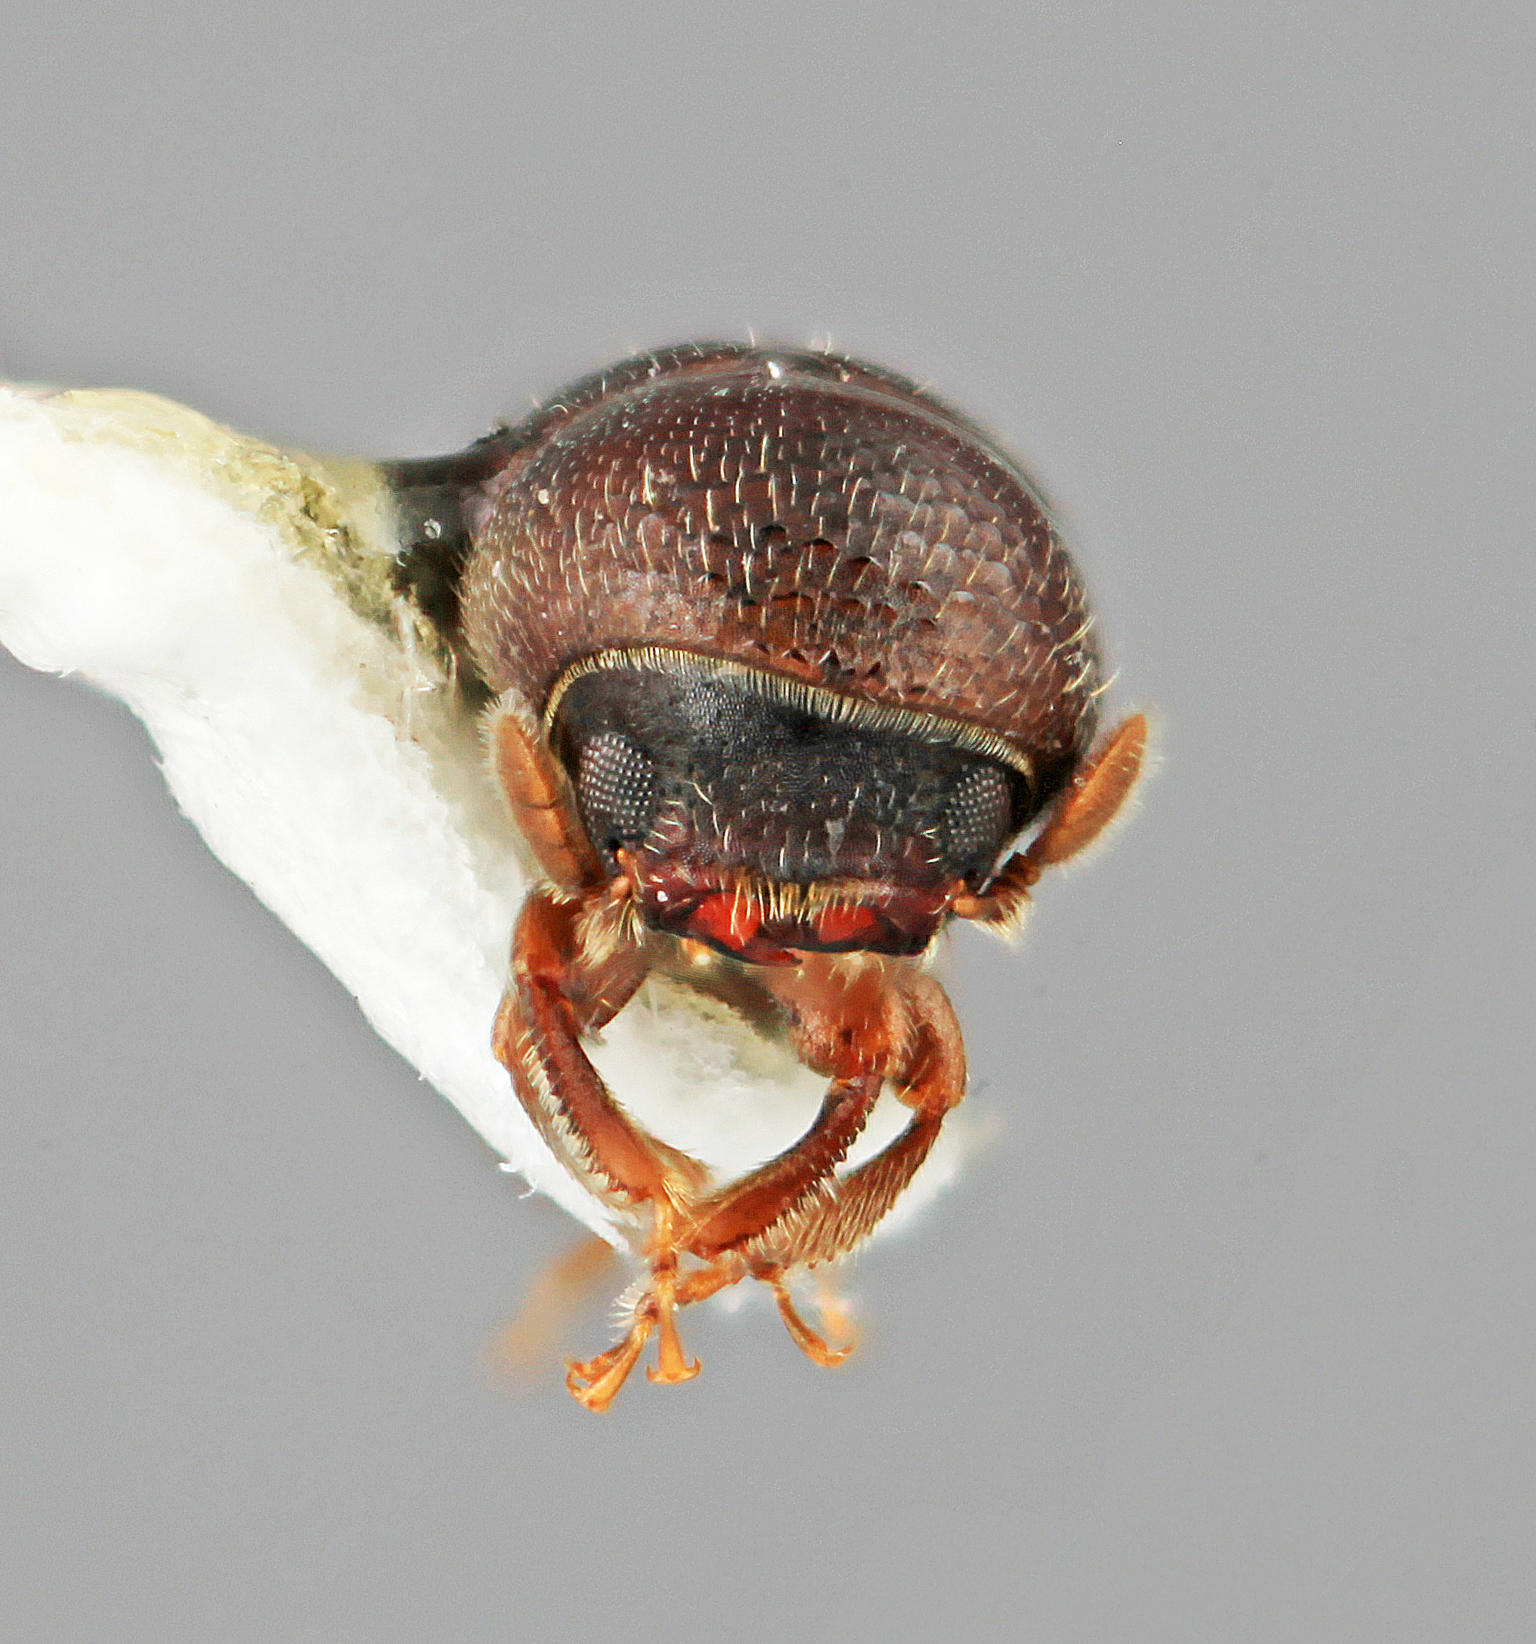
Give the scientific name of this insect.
Microcorthylus umbratus
